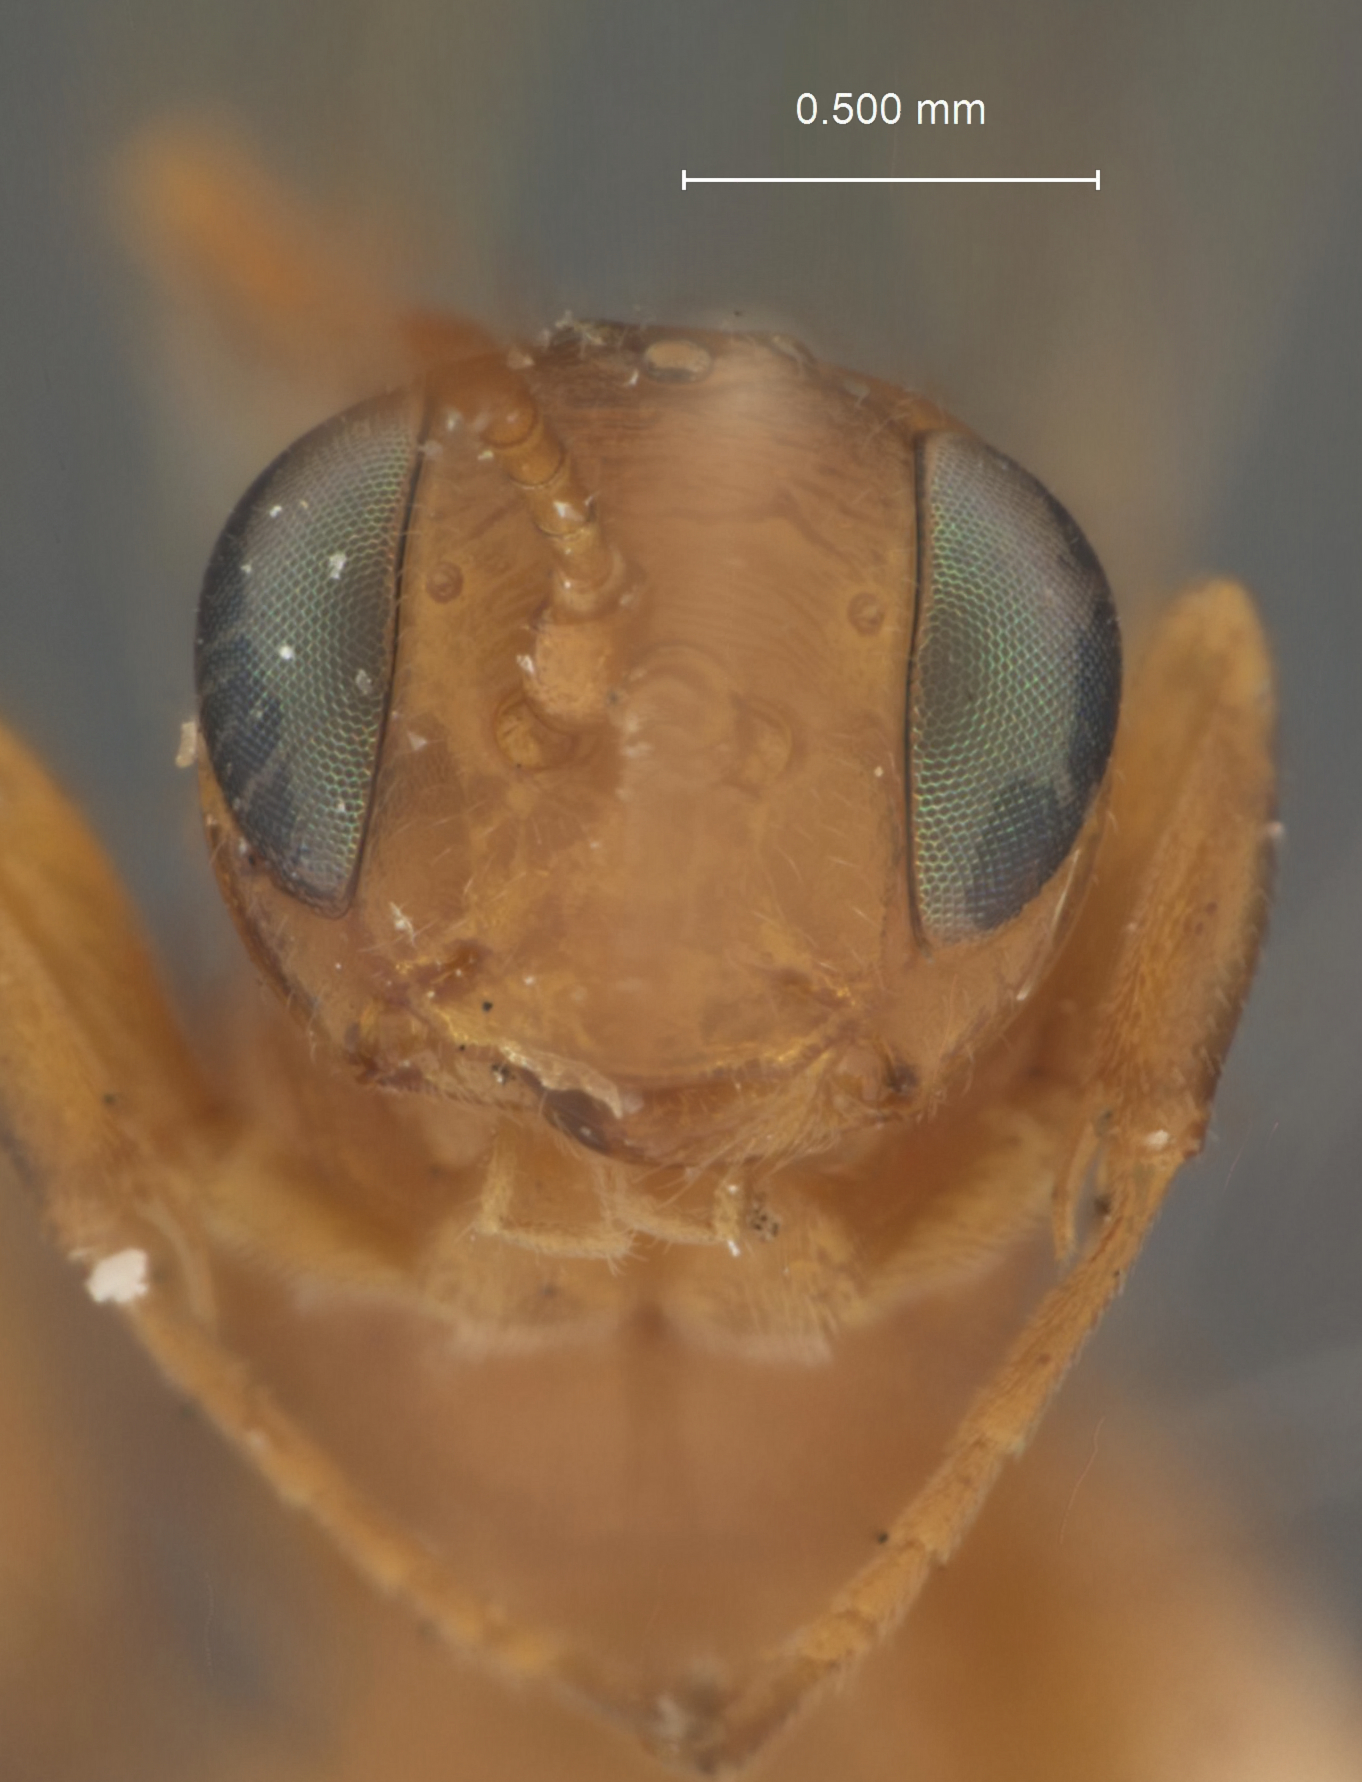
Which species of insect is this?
Phaeogenes ineptifrons
